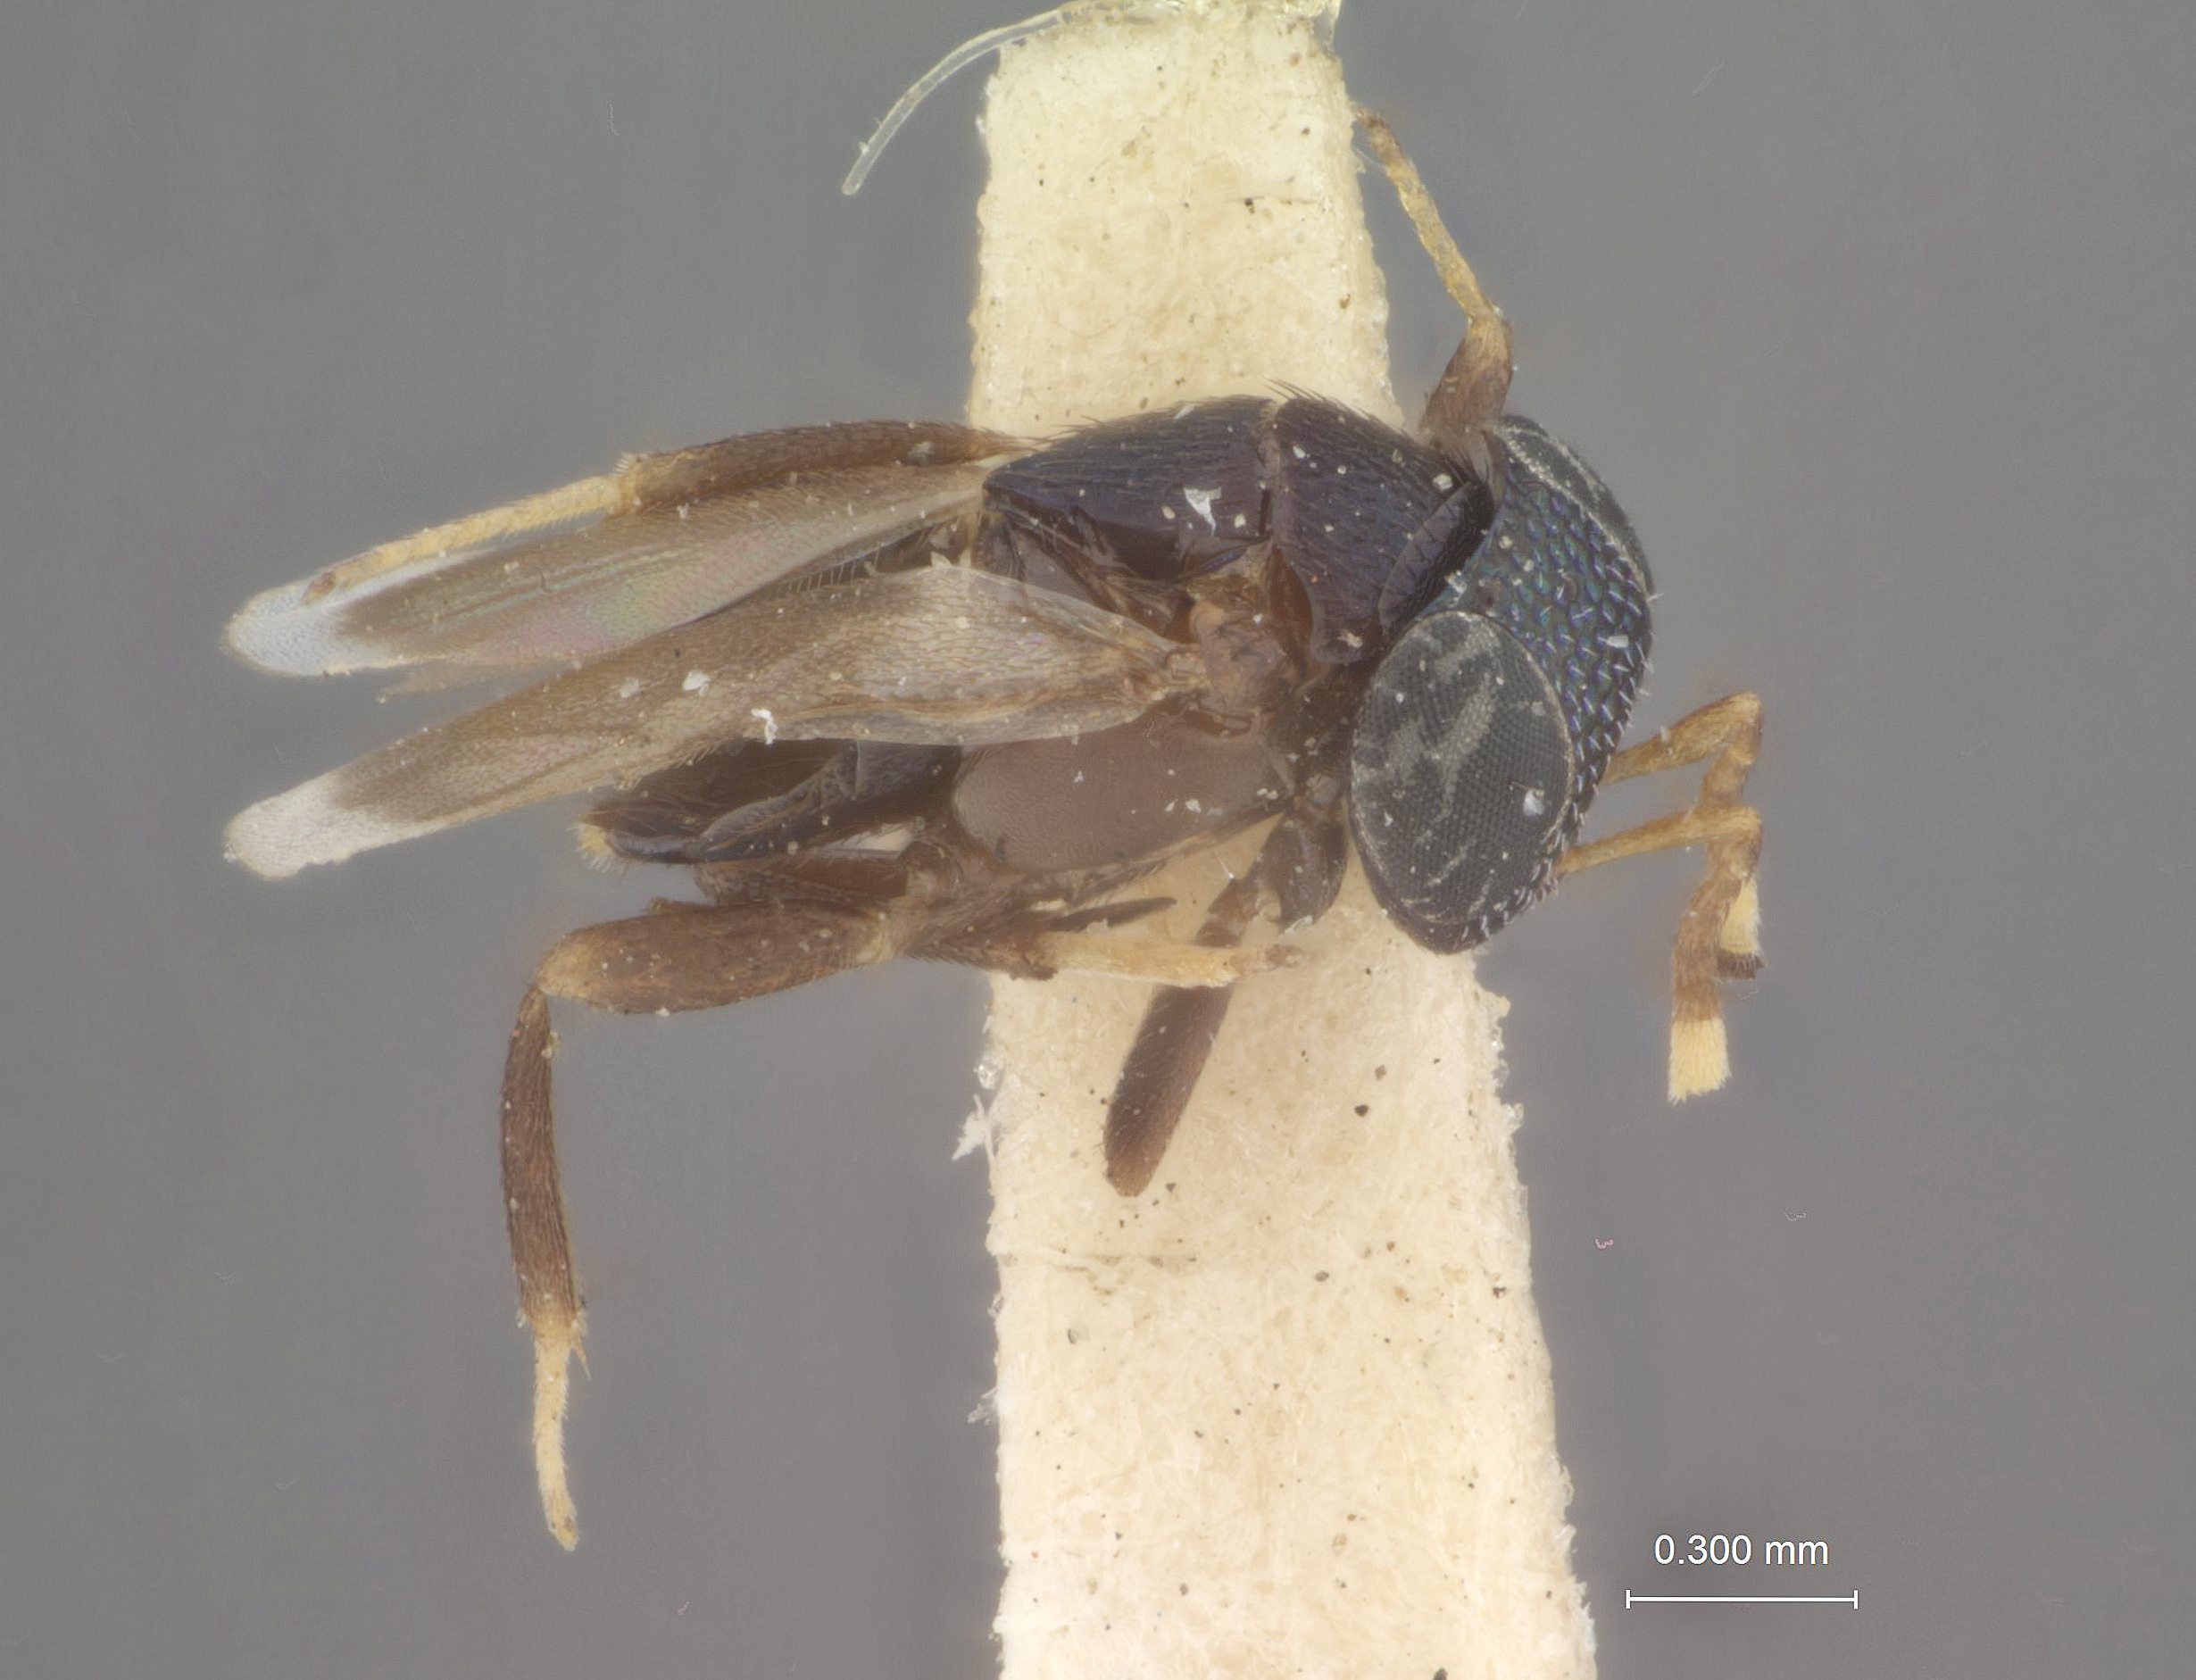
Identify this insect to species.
Phaenodiscus partifuscipennis
